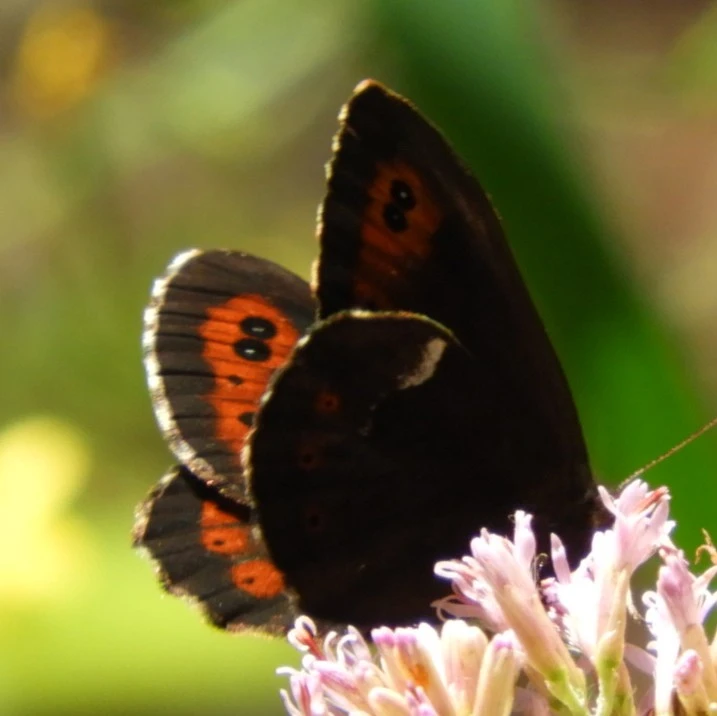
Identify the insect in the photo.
Erebia ligea
